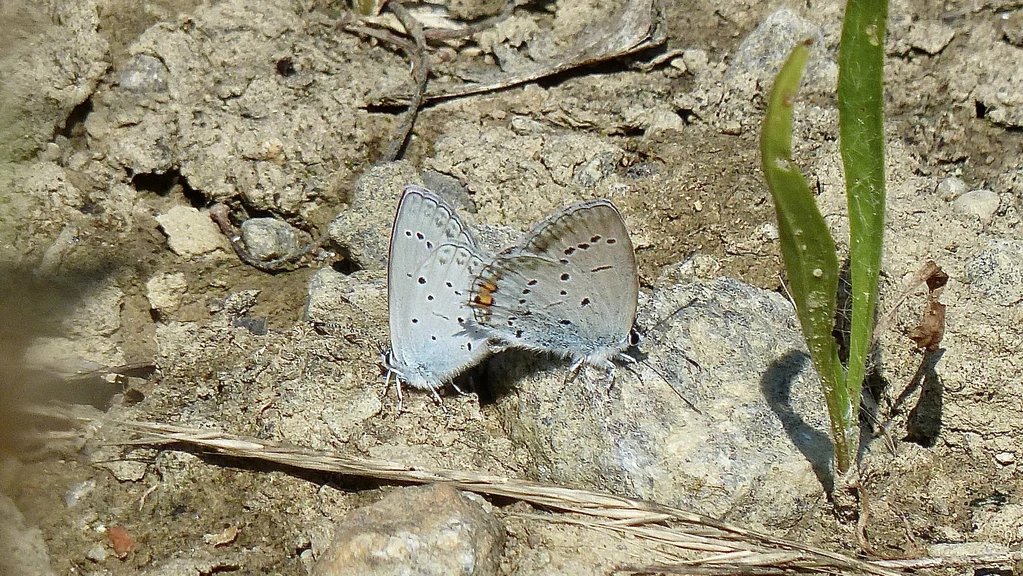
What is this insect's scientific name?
Cupido argiades (also Elkalyce argiades)
